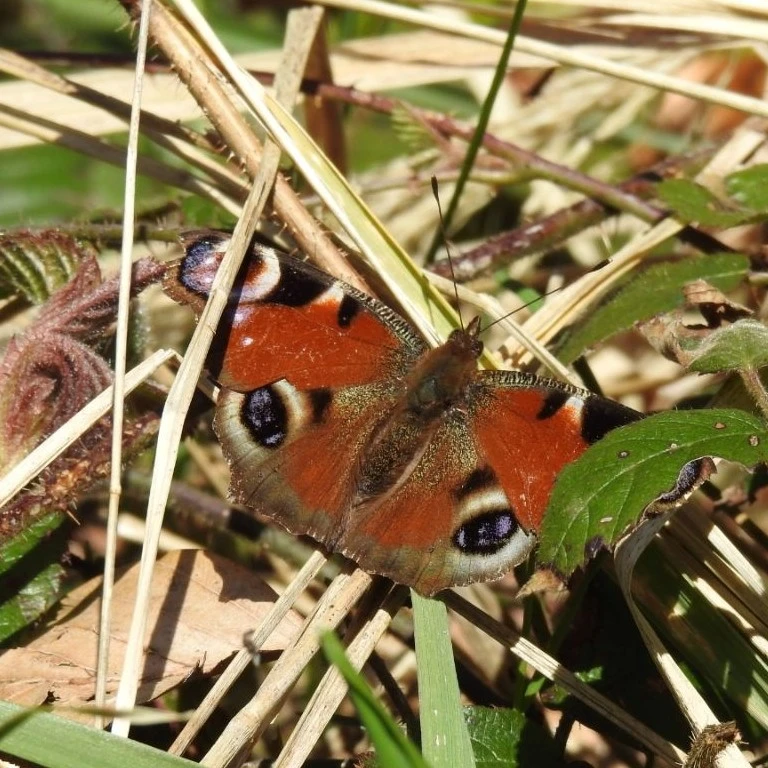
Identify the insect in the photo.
Aglais io
